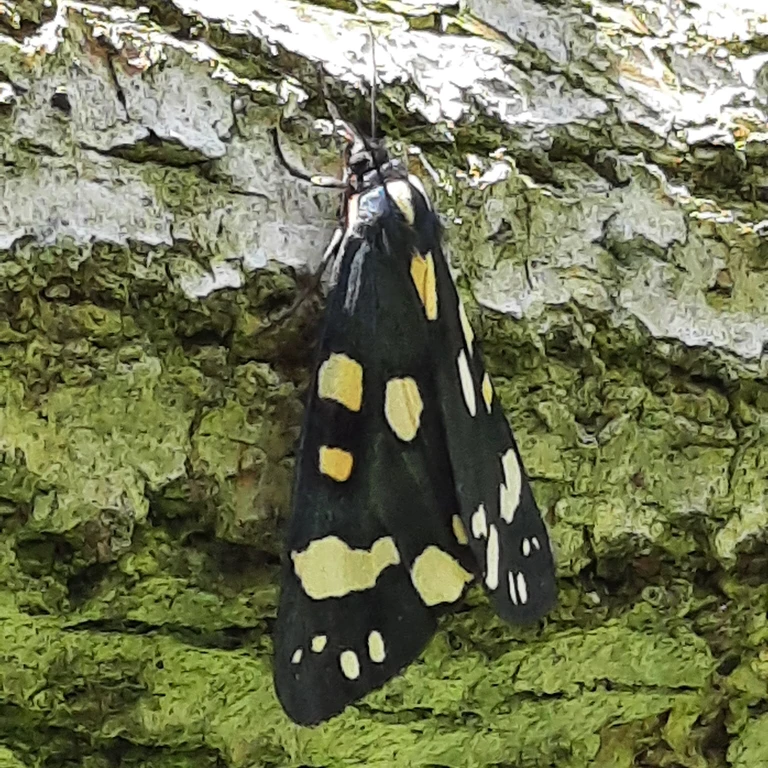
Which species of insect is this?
Callimorpha dominula
